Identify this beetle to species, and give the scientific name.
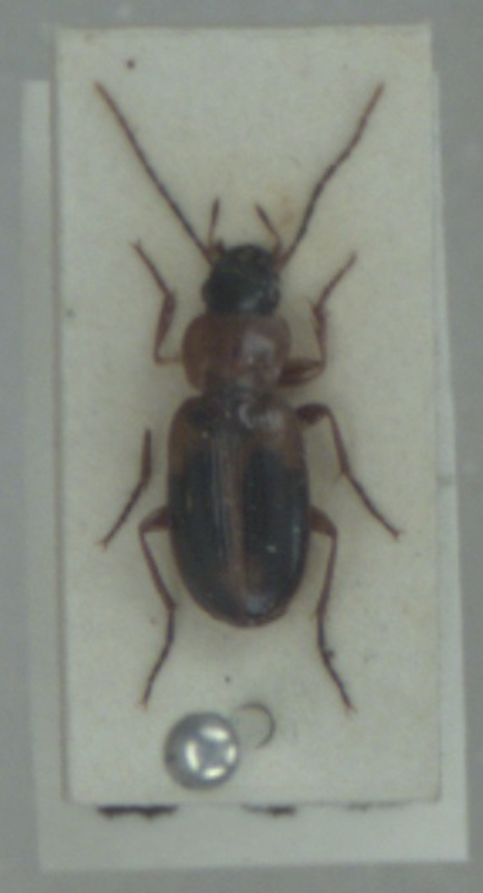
Badister bullatus
